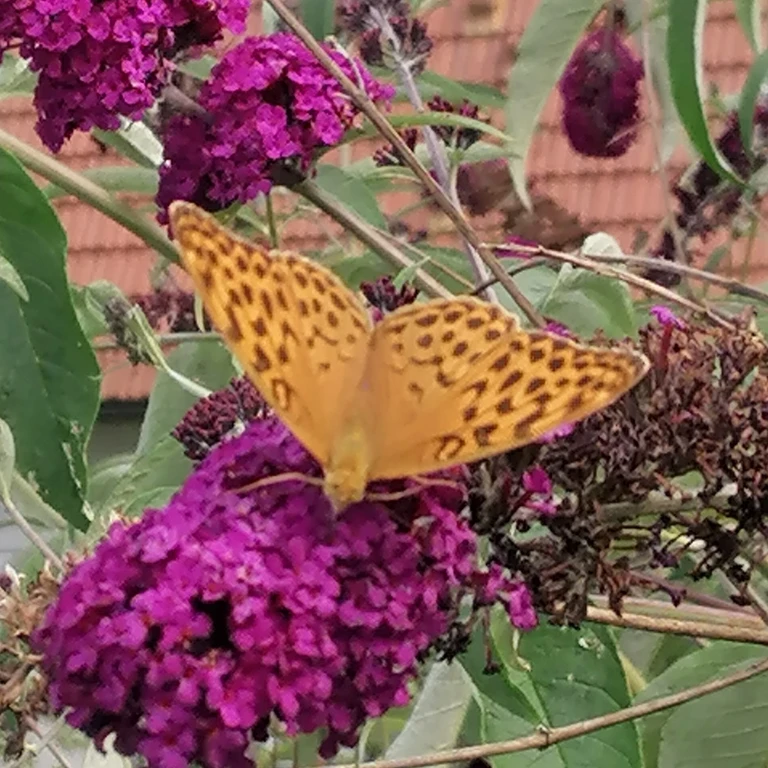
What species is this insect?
Argynnis paphia
